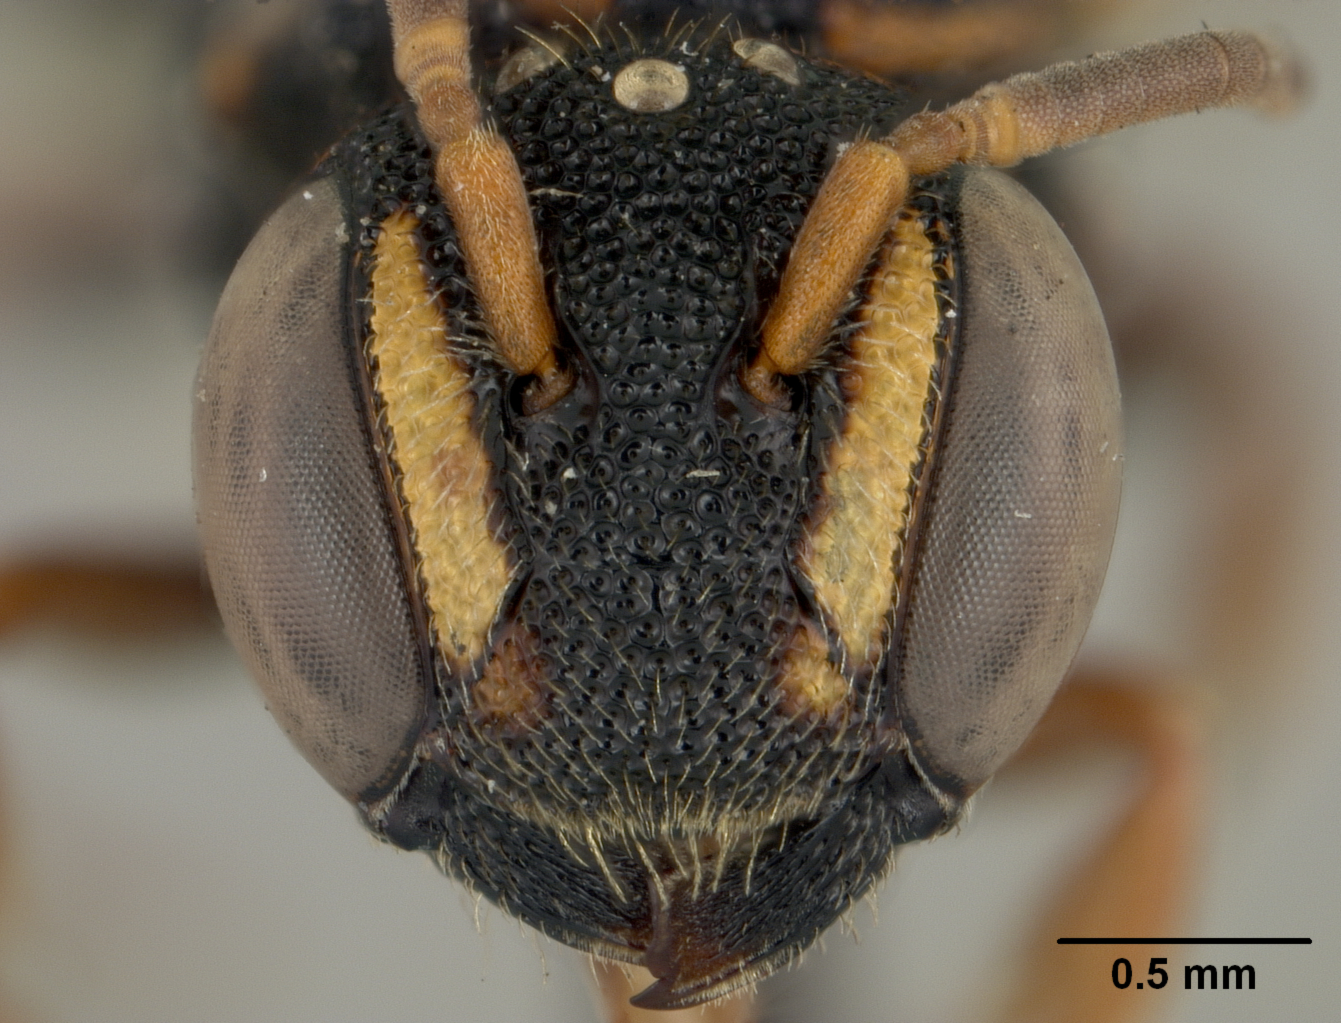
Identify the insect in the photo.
Dianthidium quadrimaculatum
